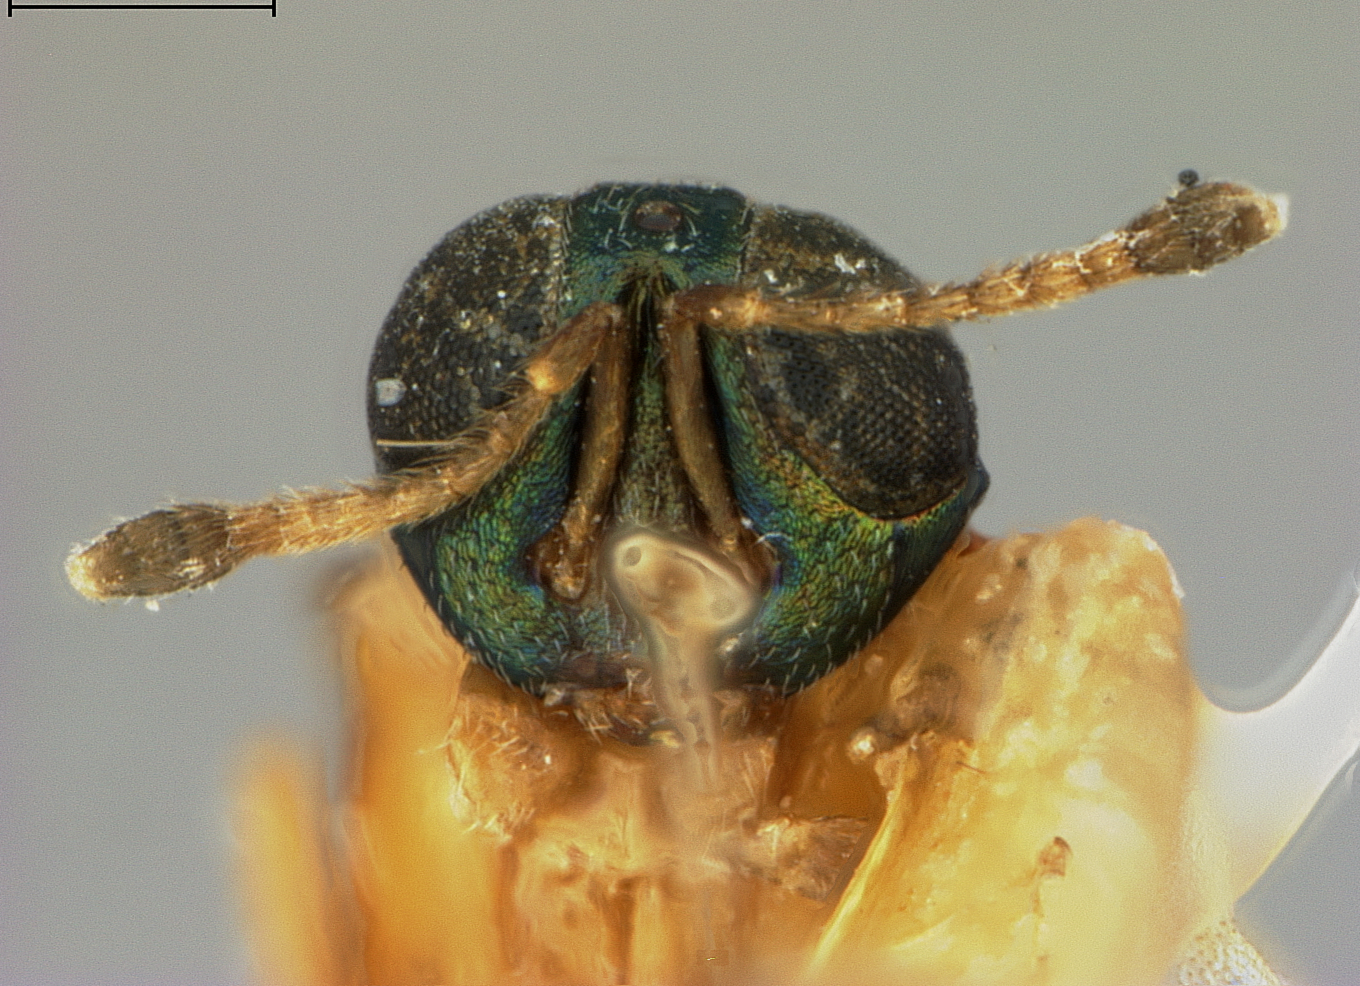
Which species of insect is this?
Tachardiaephagus thoracicus
